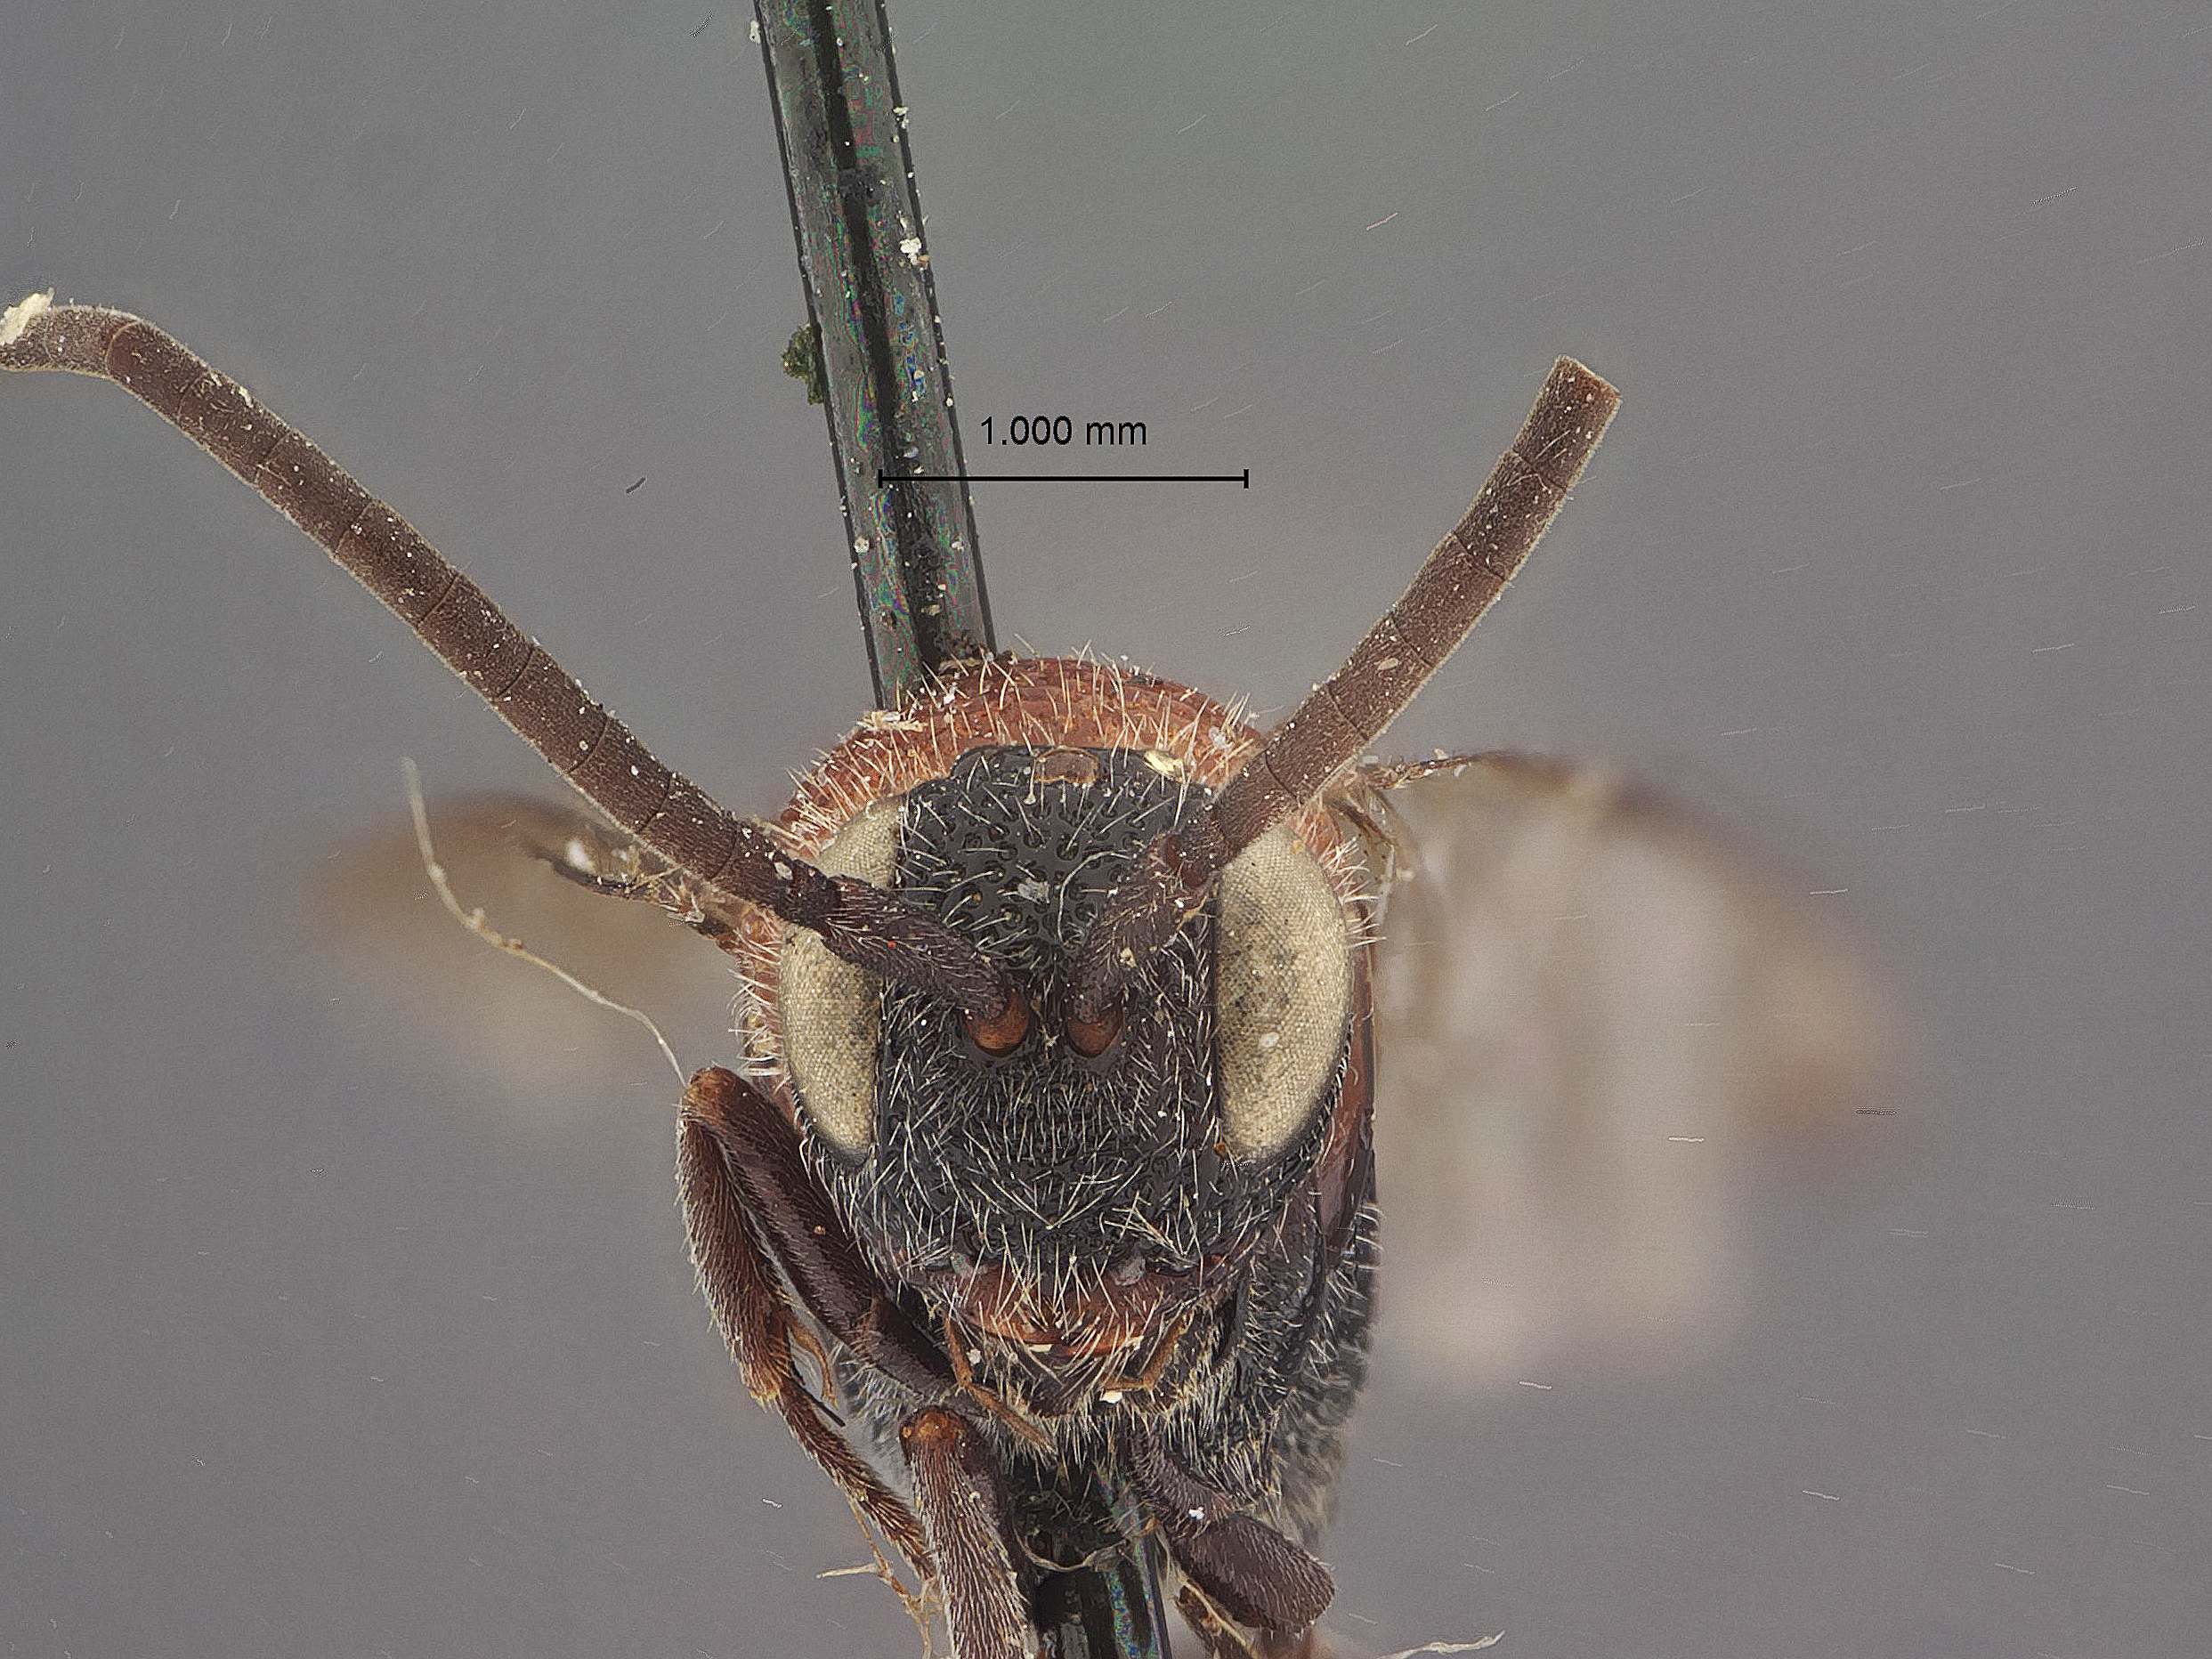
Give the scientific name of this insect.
Hyptia prosetethetra
